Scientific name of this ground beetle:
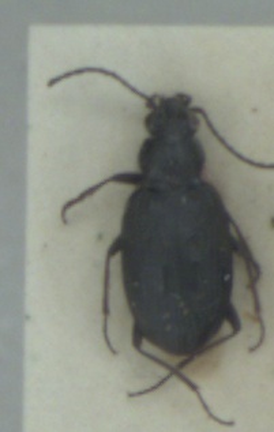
Bembidion litorale
